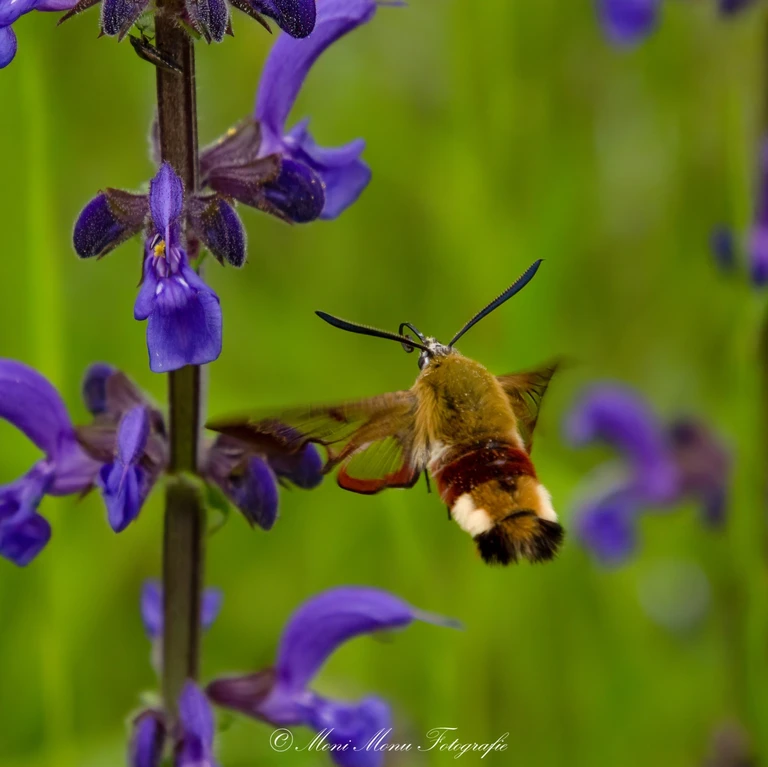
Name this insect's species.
Hemaris fuciformis
